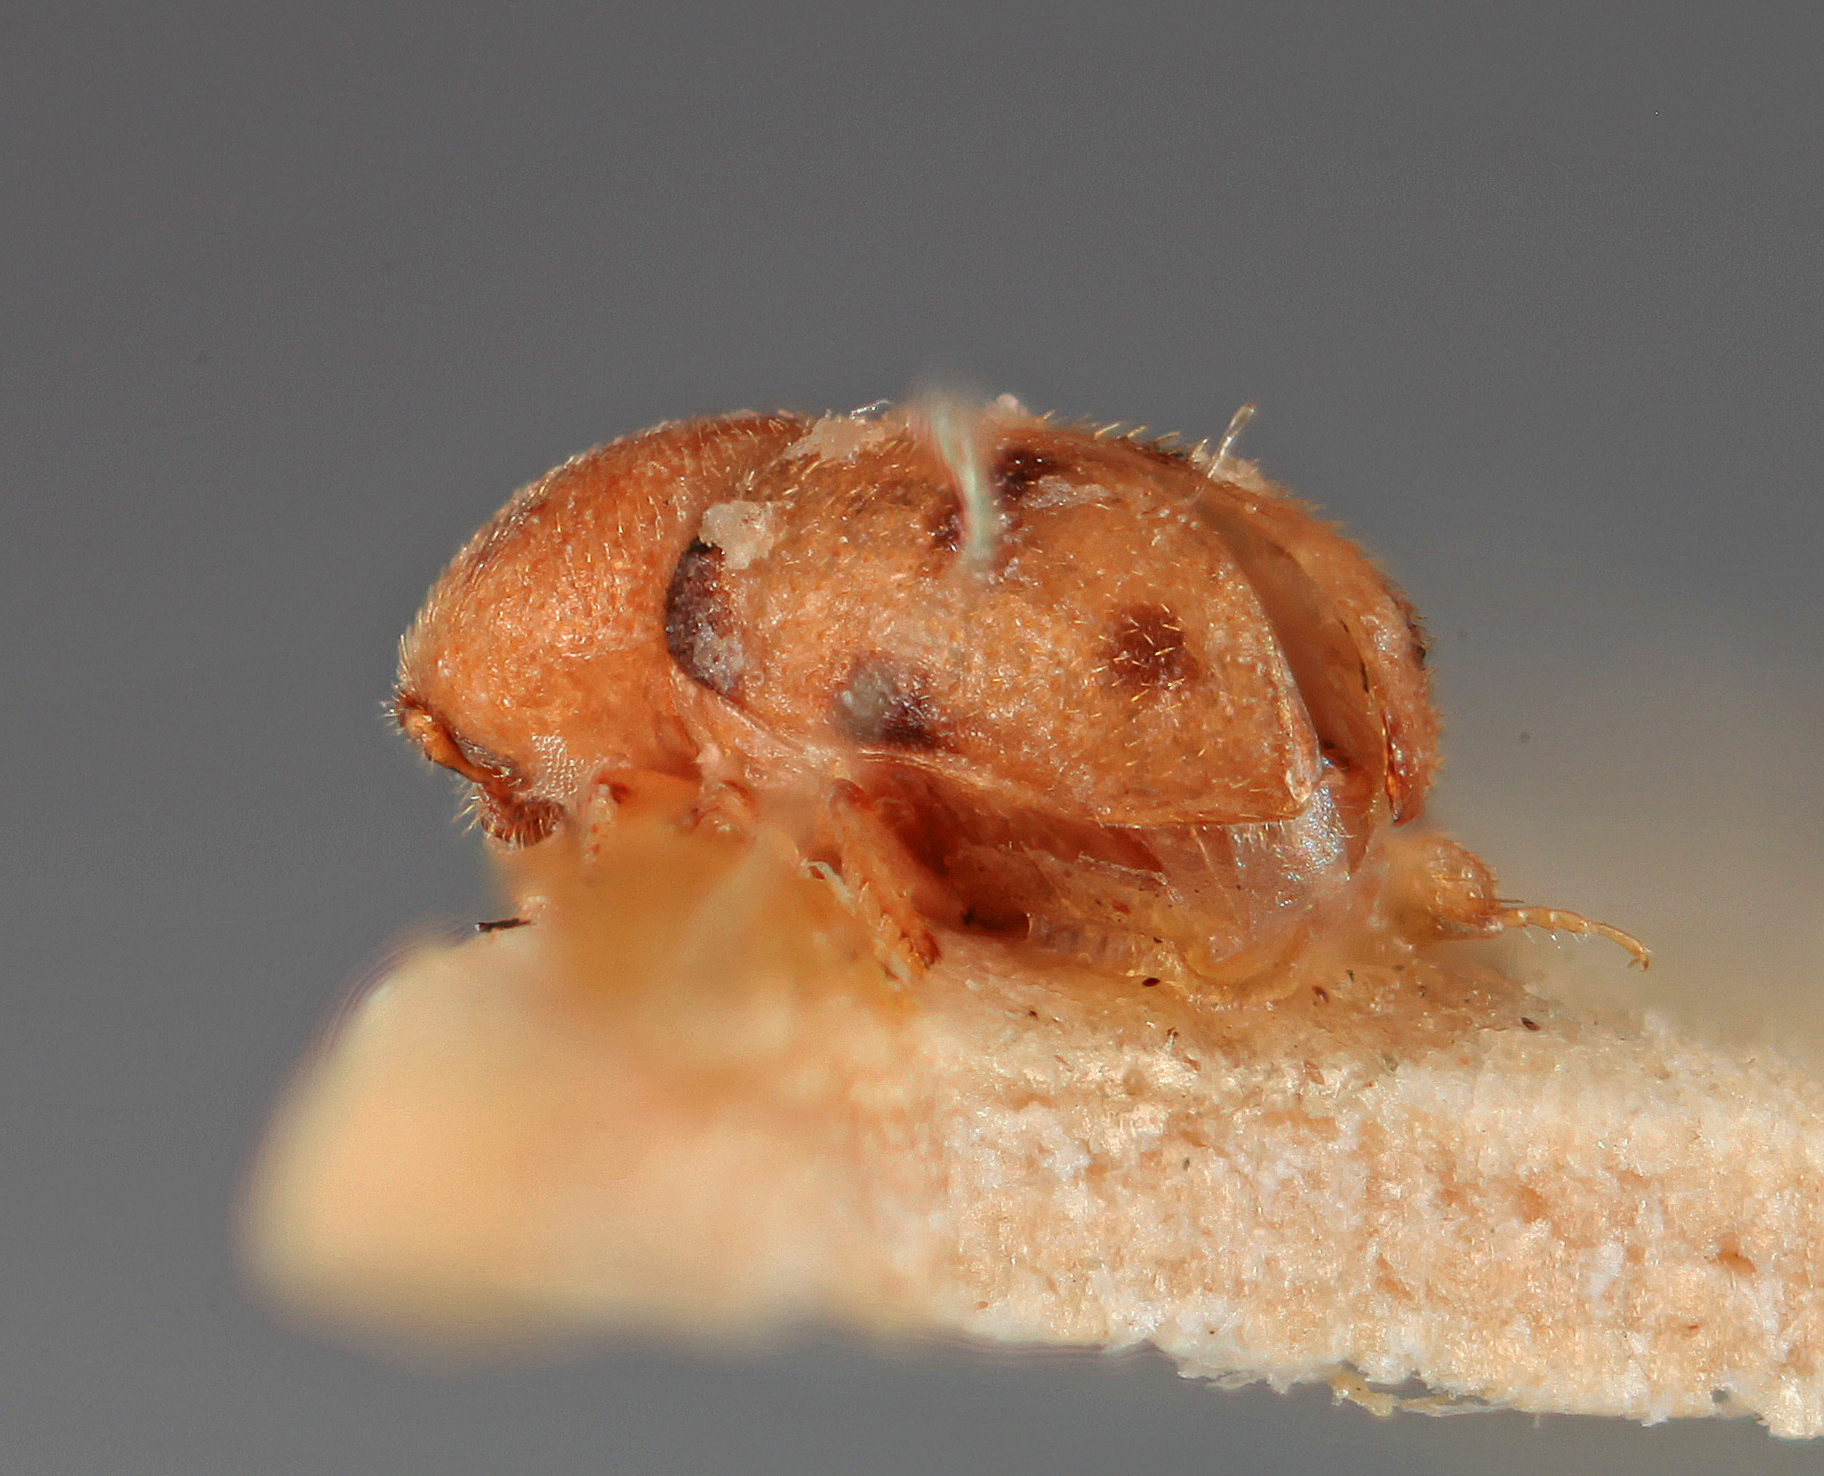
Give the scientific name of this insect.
Aphanarthrum reticulatum
